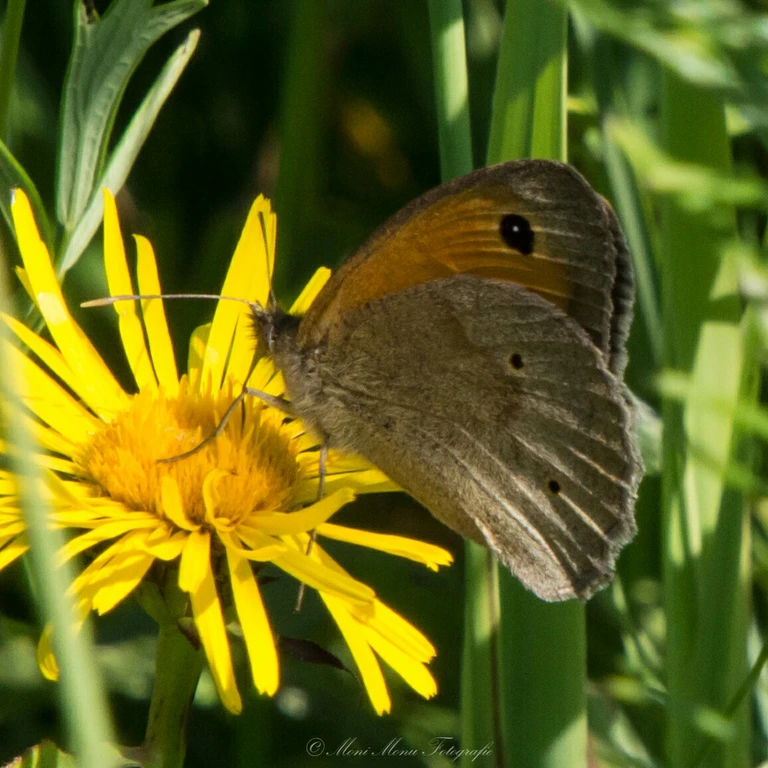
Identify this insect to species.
Maniola jurtina
